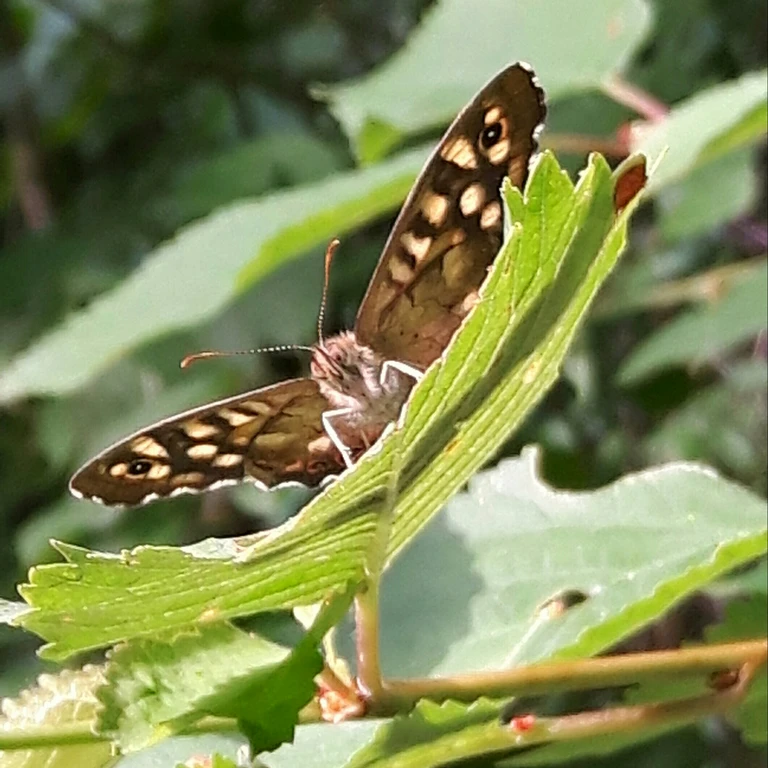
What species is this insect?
Pararge aegeria
